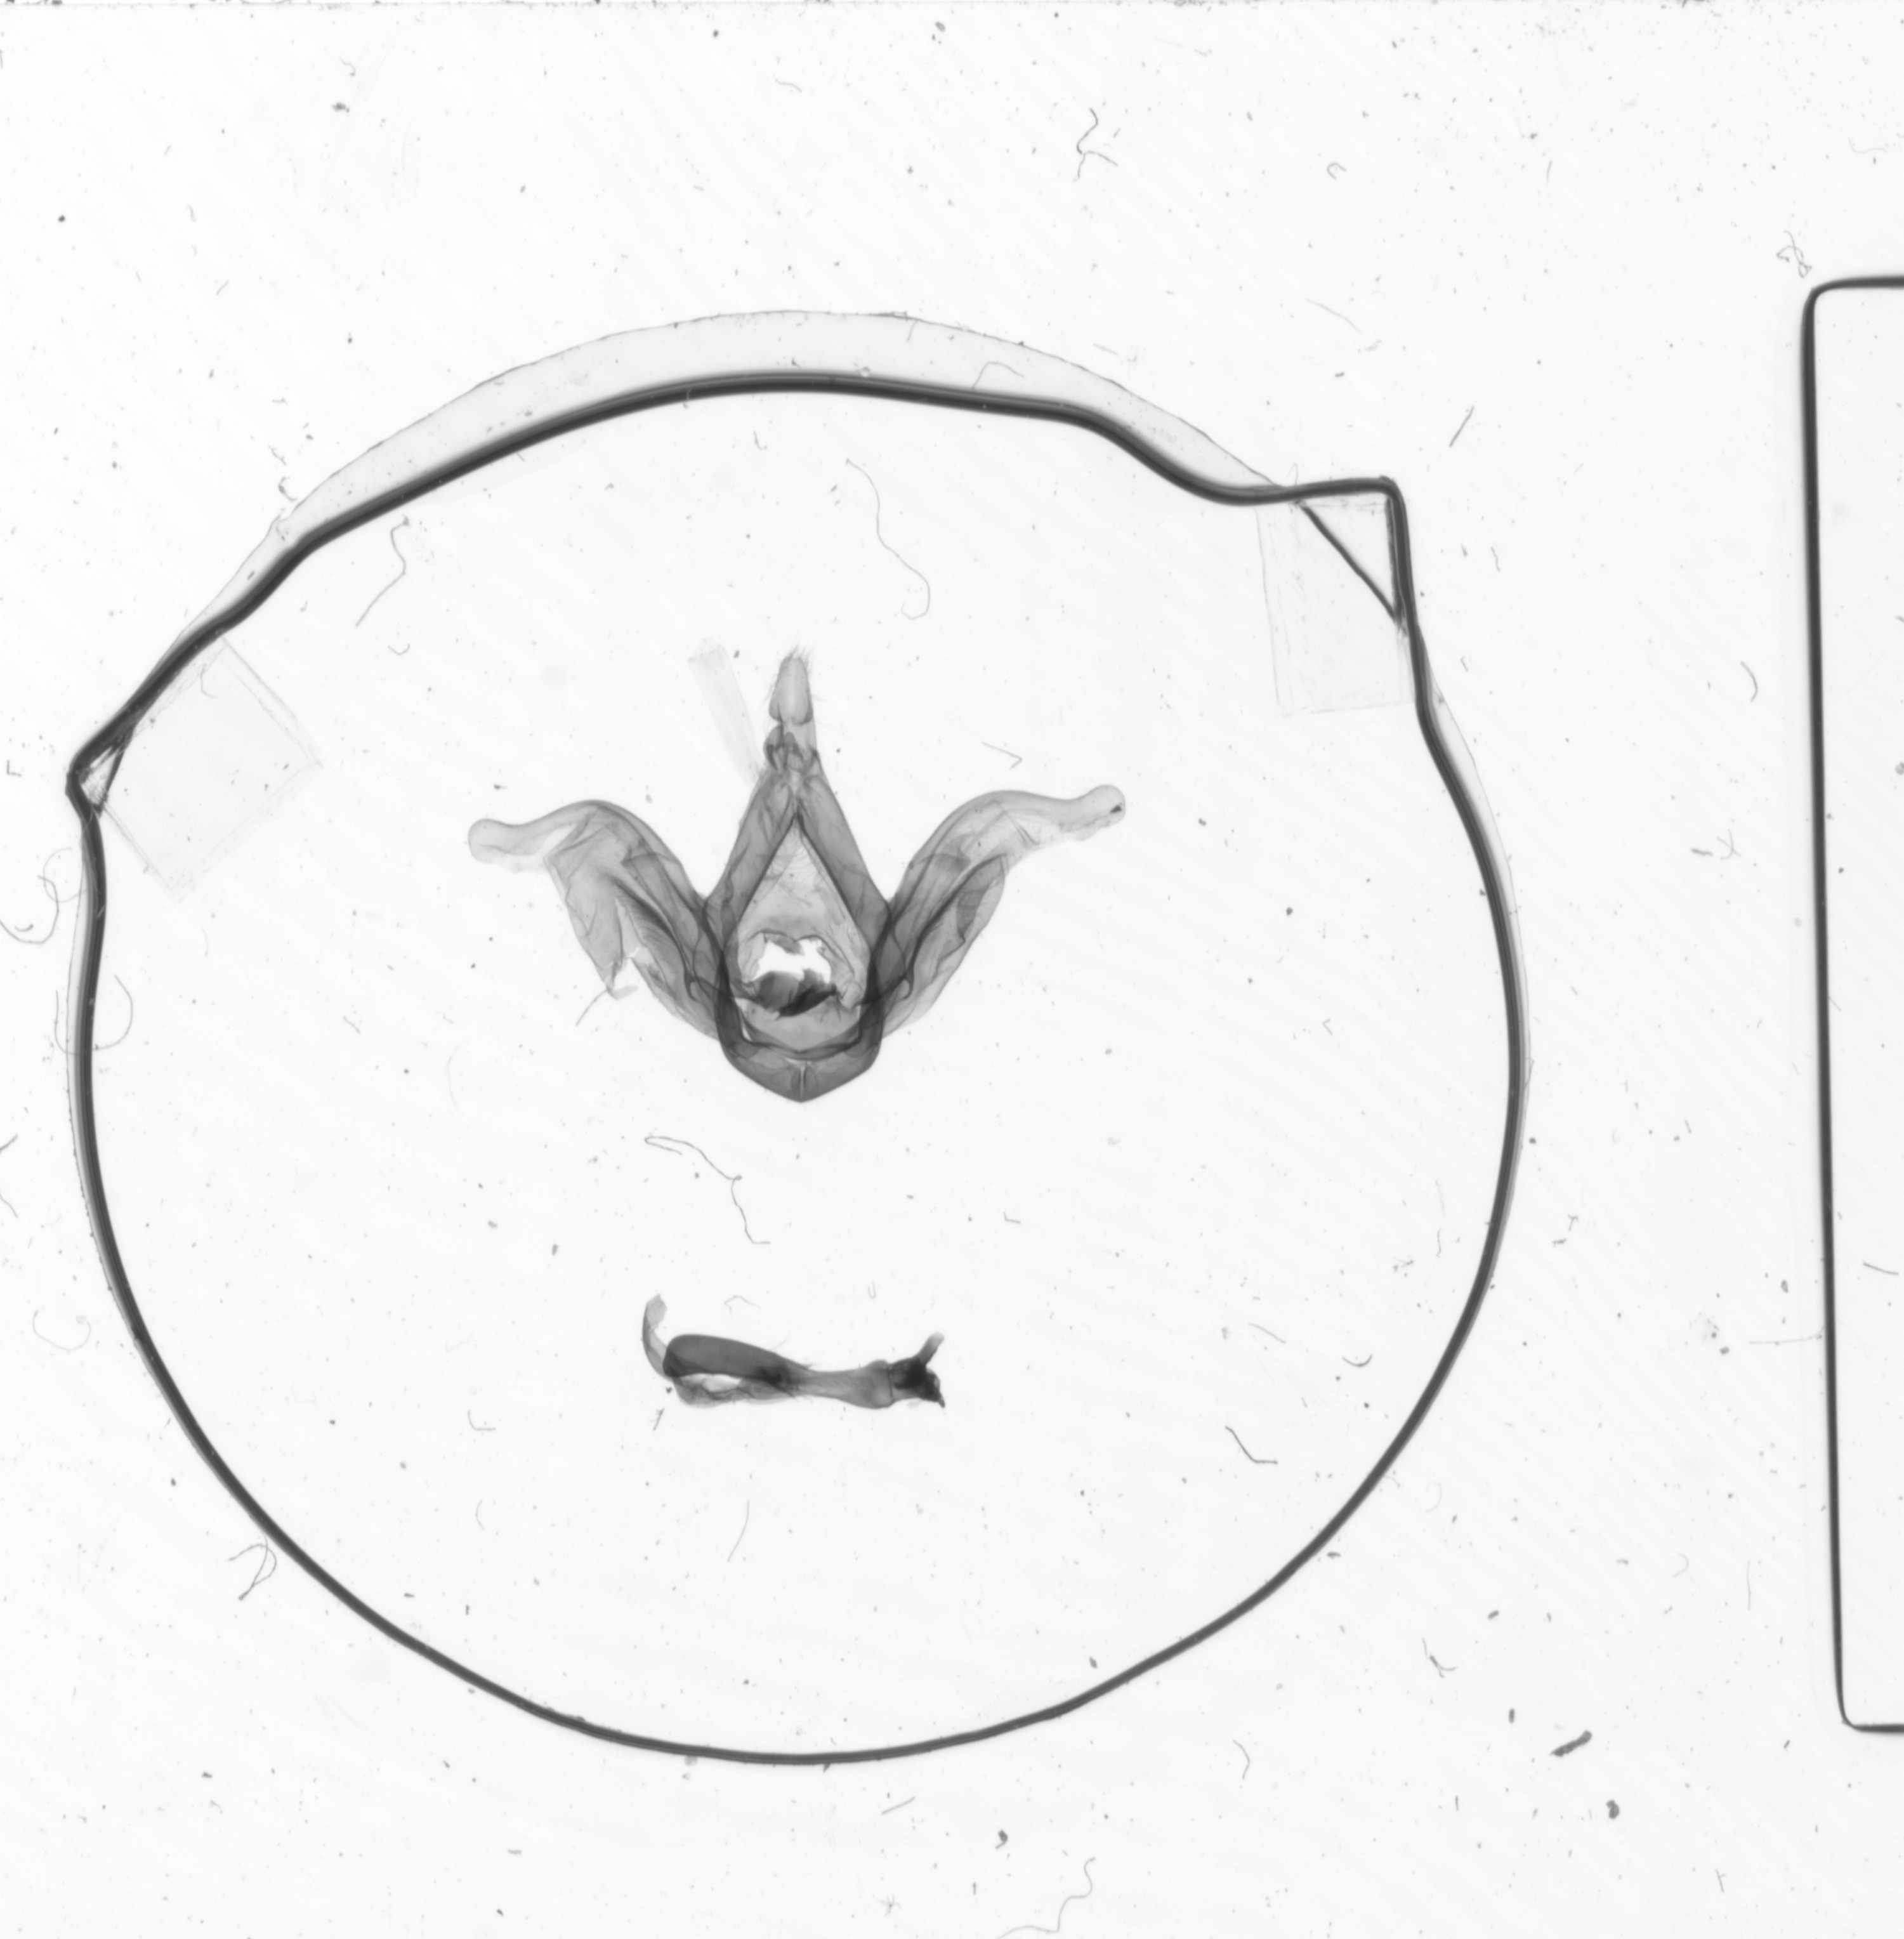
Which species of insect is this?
Azaxia hamula
